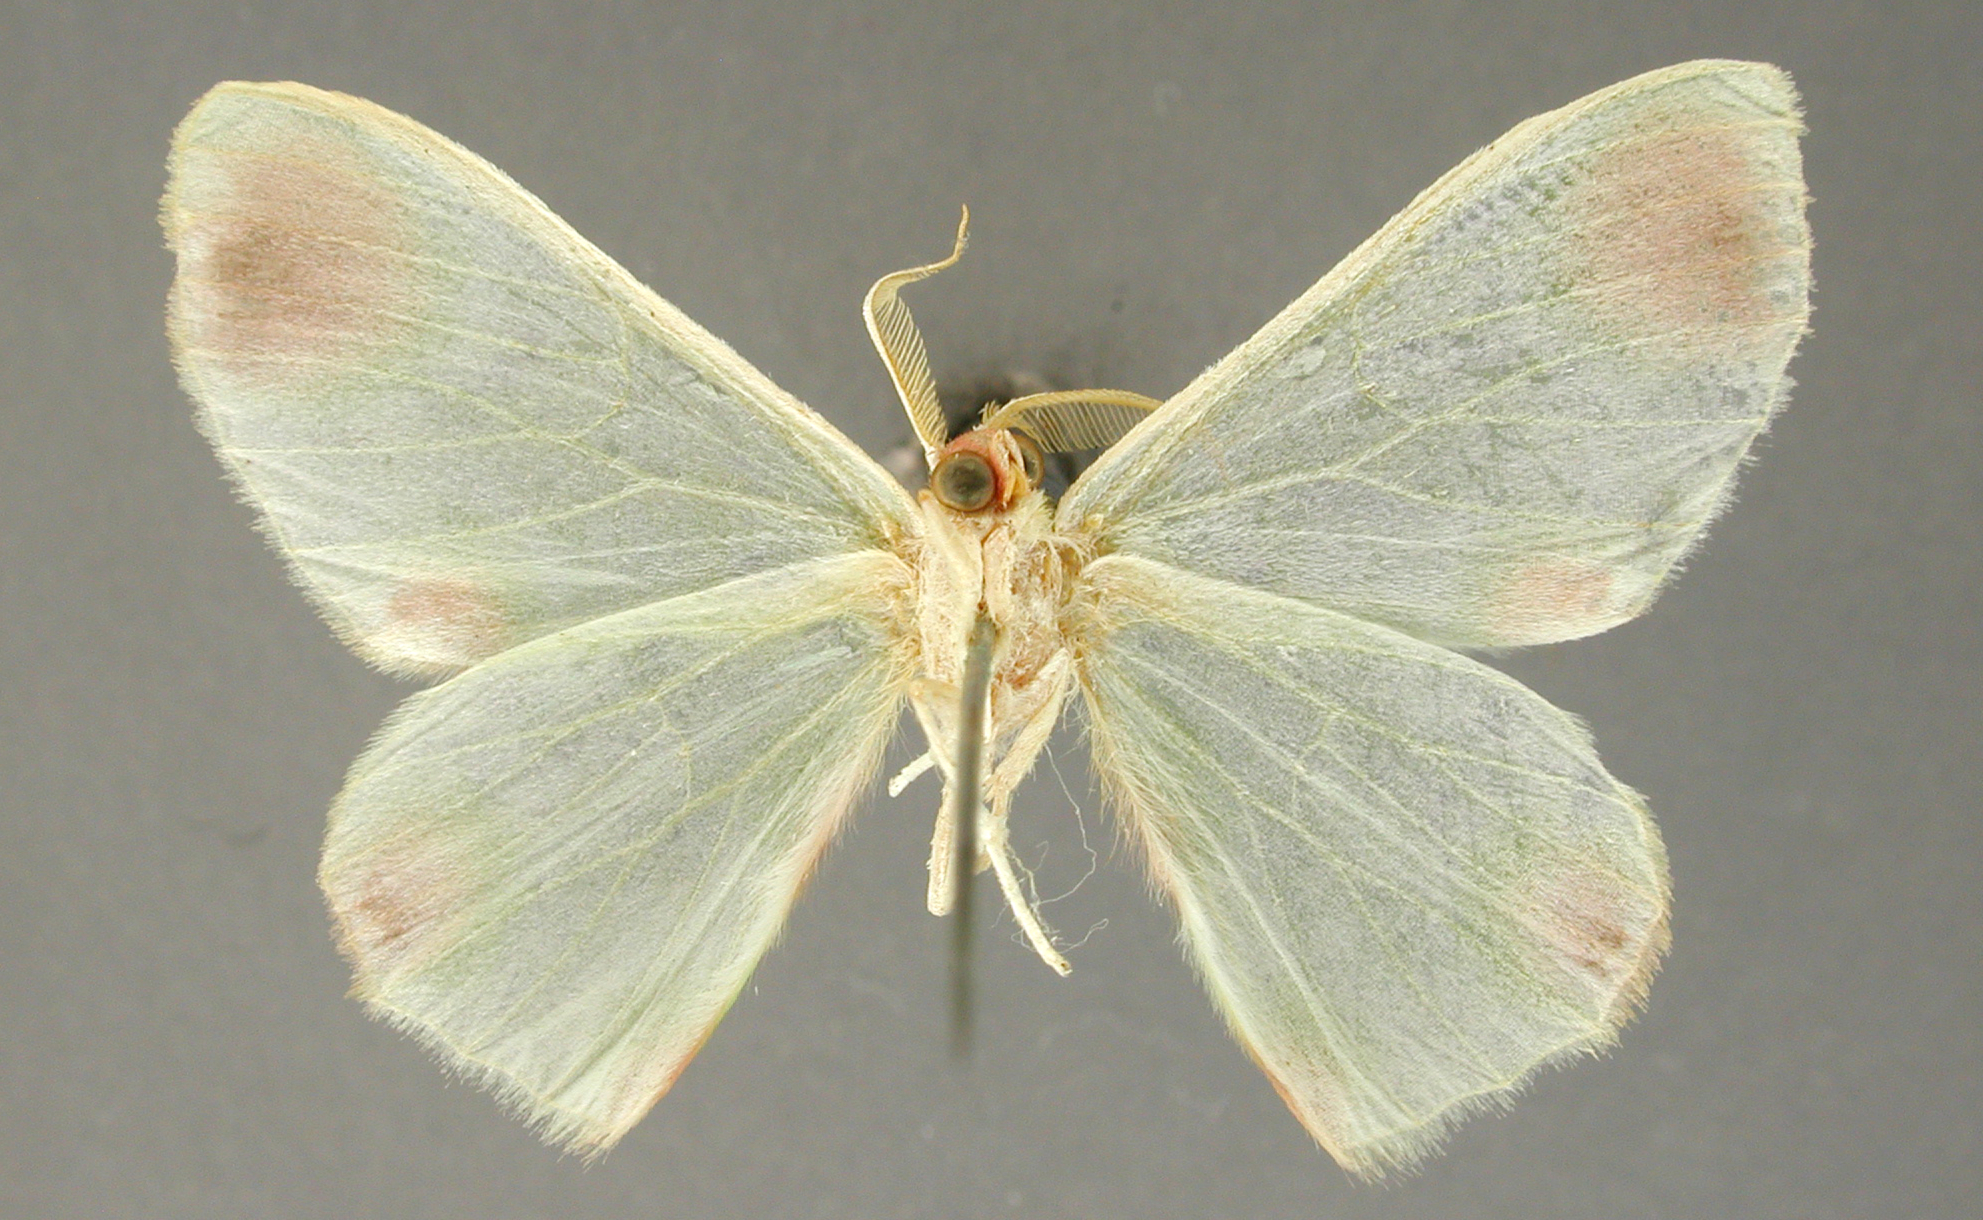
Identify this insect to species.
Racheolopha florepicta
